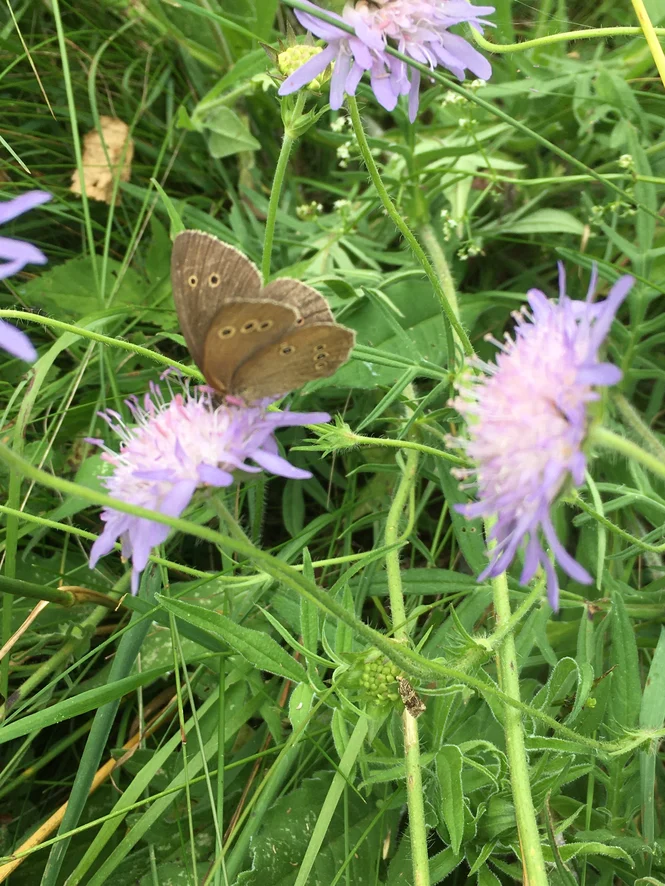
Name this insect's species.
Aphantopus hyperantus
